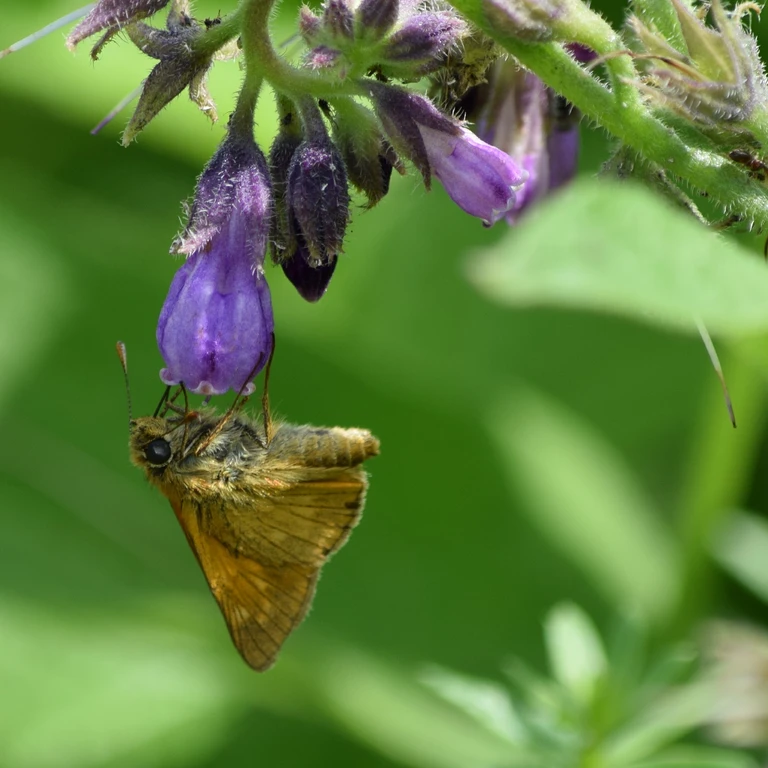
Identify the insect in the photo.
Ochlodes sylvanus (also Ochlodes venata)
